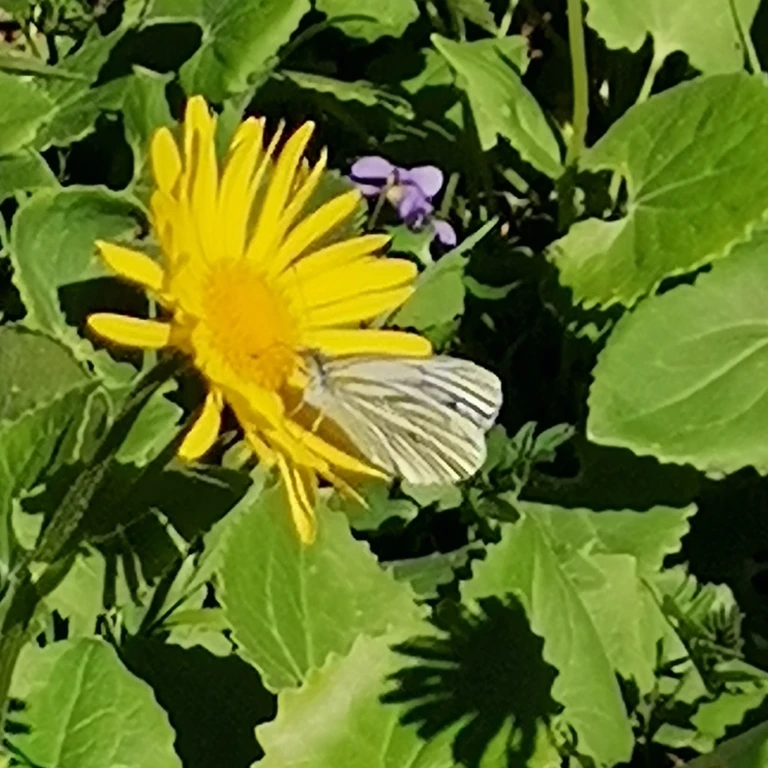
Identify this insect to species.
Pieris napi
